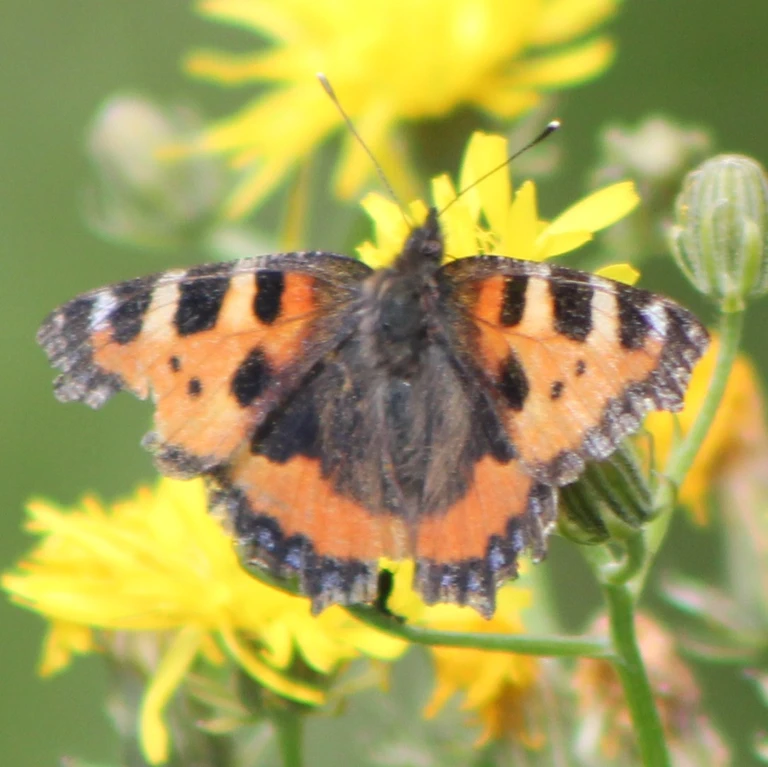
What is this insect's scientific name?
Aglais urticae
